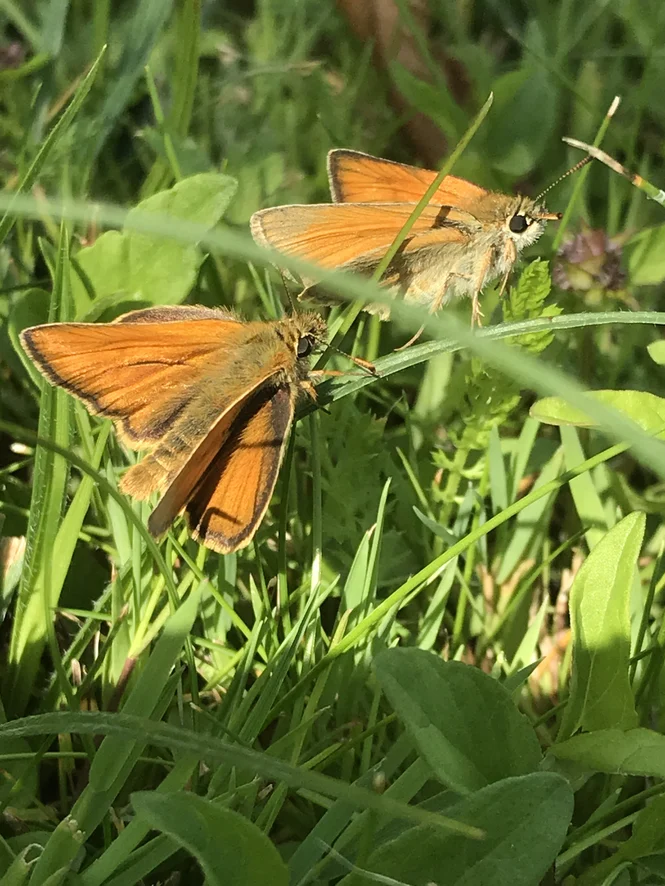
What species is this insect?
Thymelicus sylvestris
